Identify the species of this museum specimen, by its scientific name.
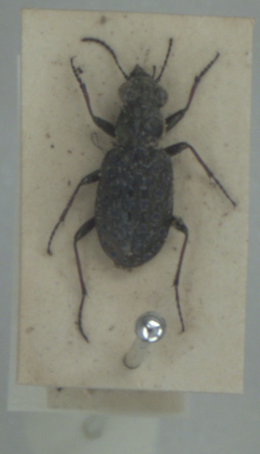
Elaphrus cupreus
